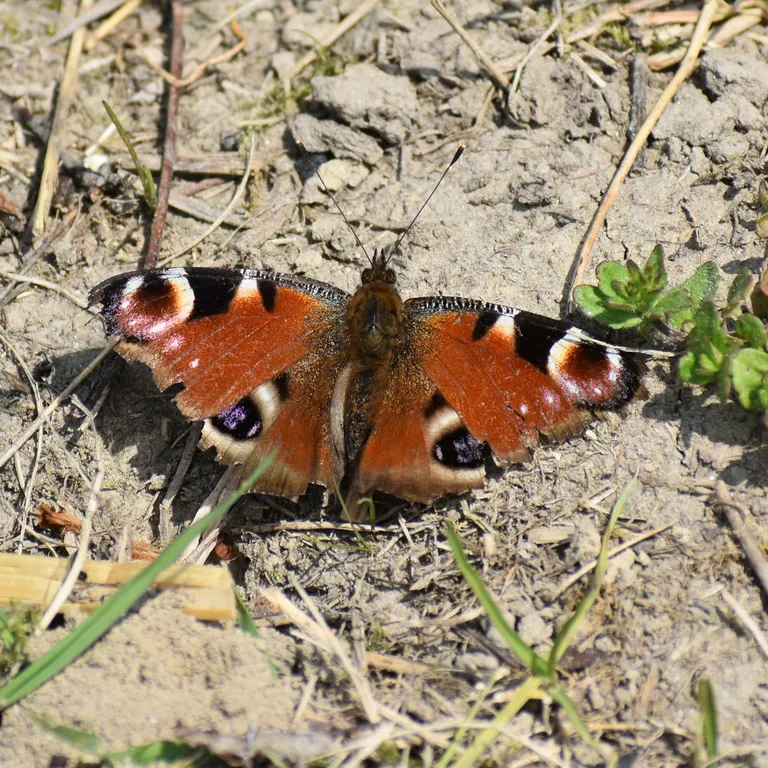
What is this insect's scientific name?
Aglais io
